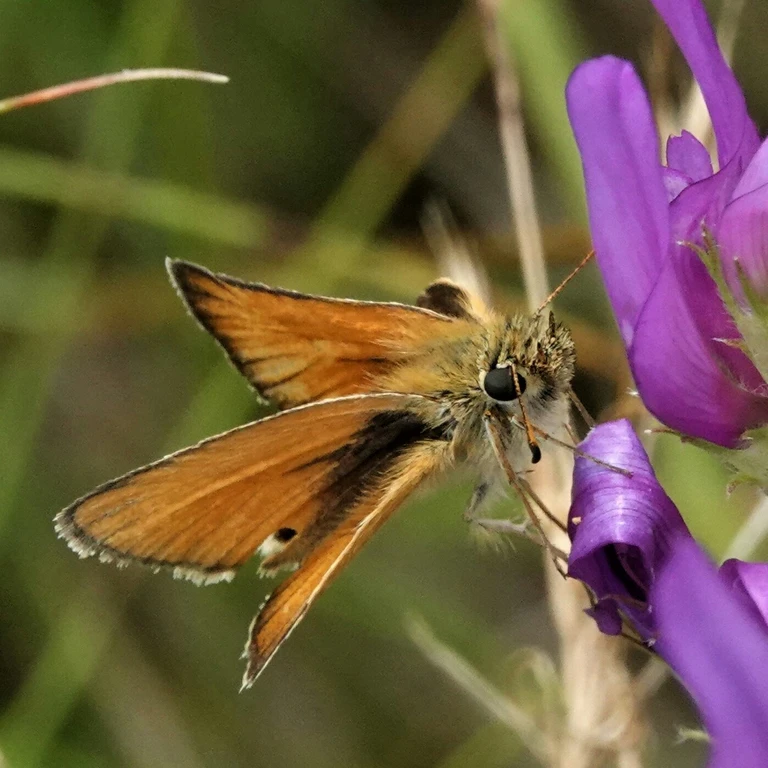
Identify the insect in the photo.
Thymelicus lineola
